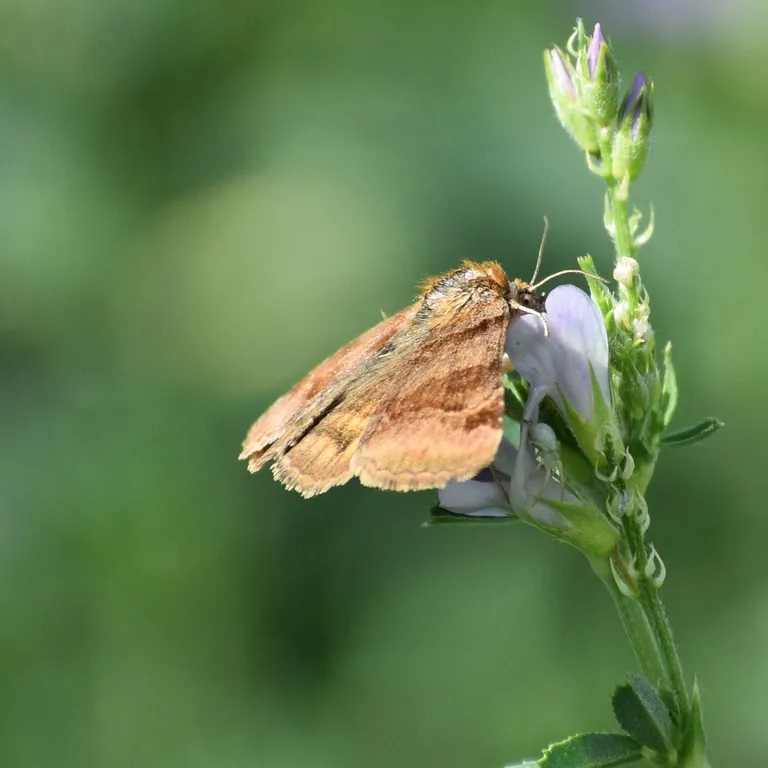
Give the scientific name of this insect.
Euclidia glyphica
